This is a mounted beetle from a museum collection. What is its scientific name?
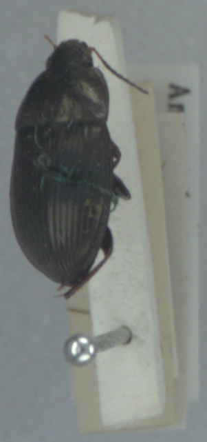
Amara ovata
